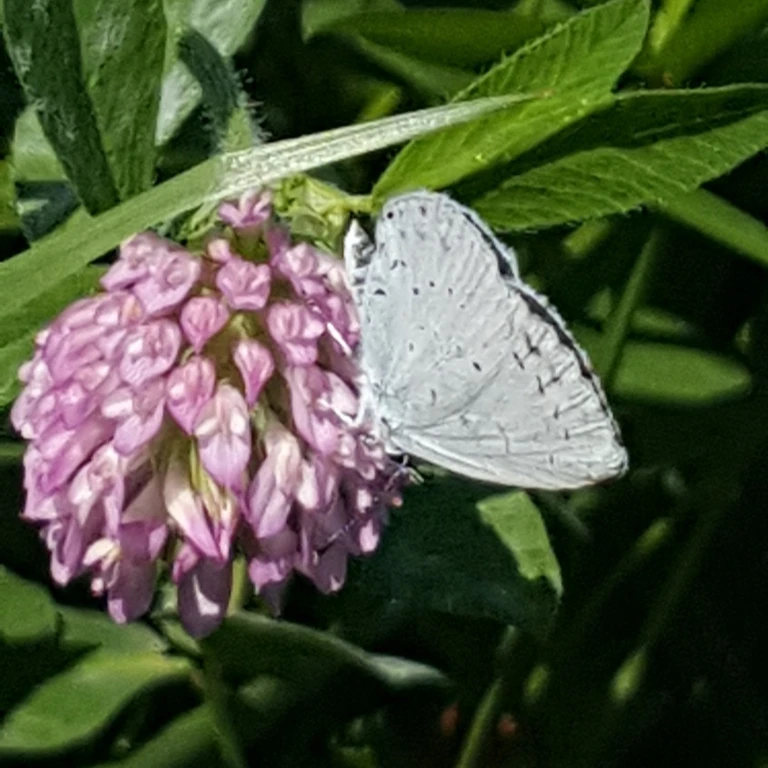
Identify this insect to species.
Celastrina argiolus
